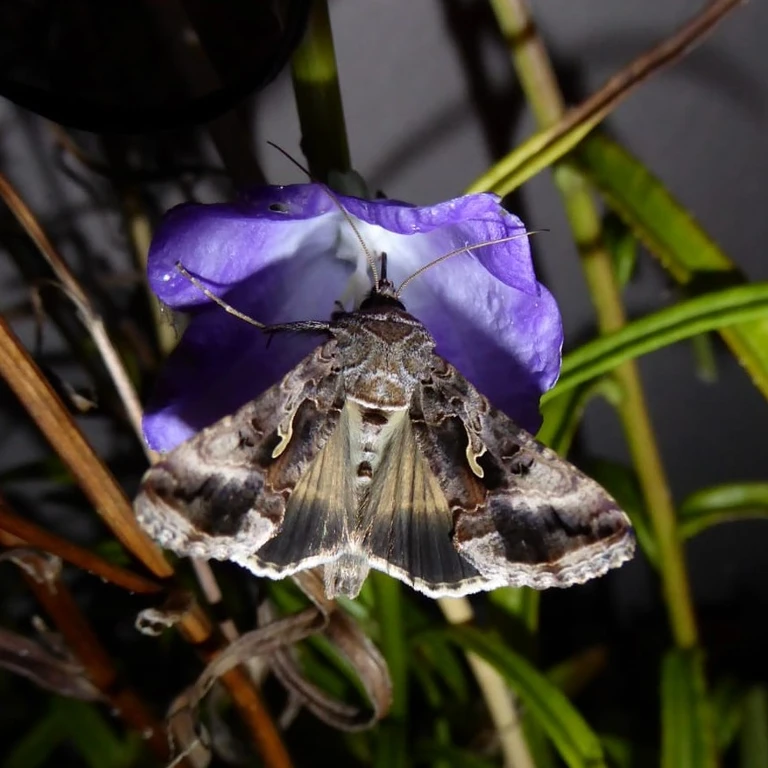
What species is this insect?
Autographa gamma
